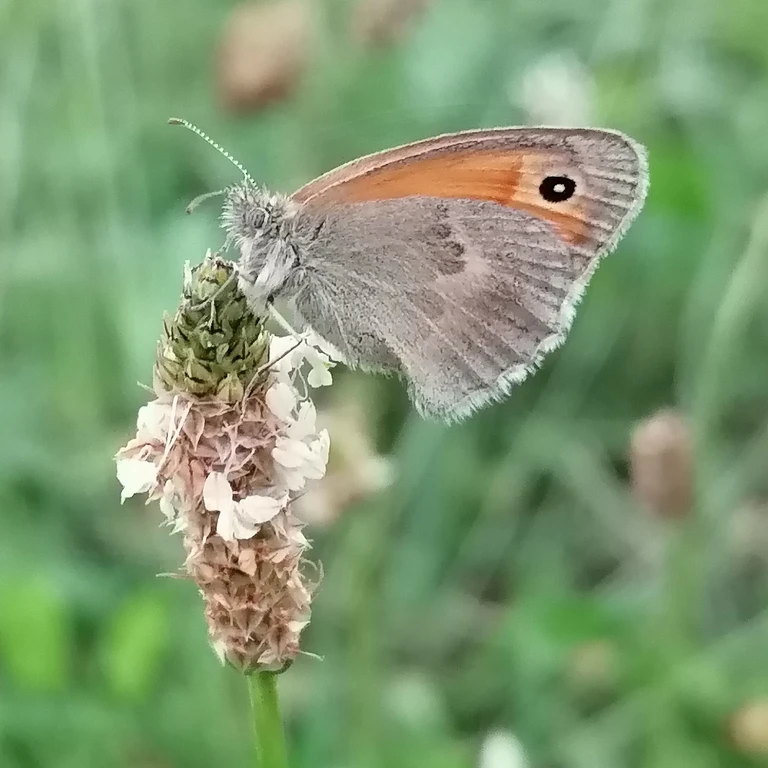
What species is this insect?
Coenonympha pamphilus
